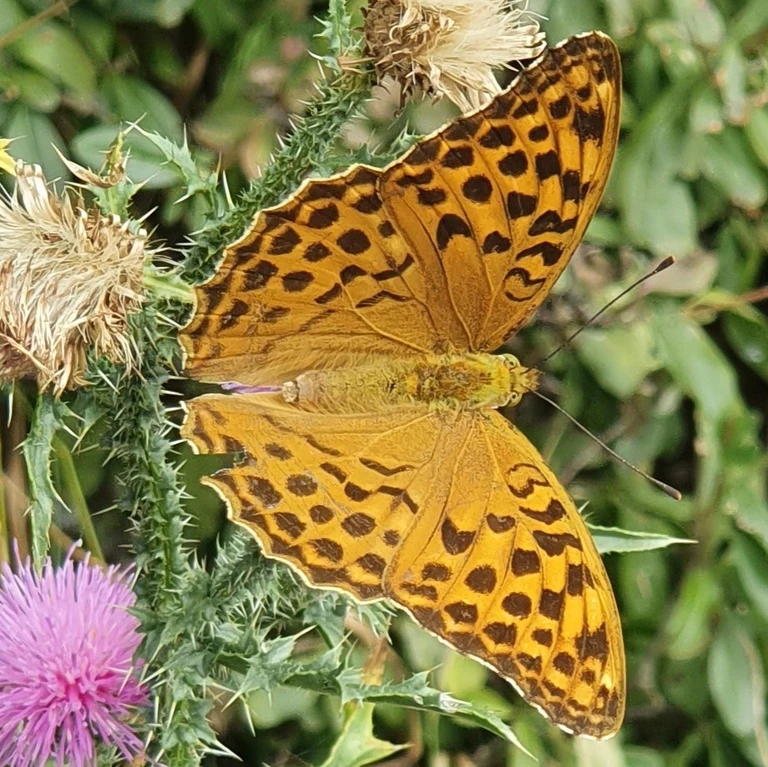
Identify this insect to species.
Argynnis paphia
